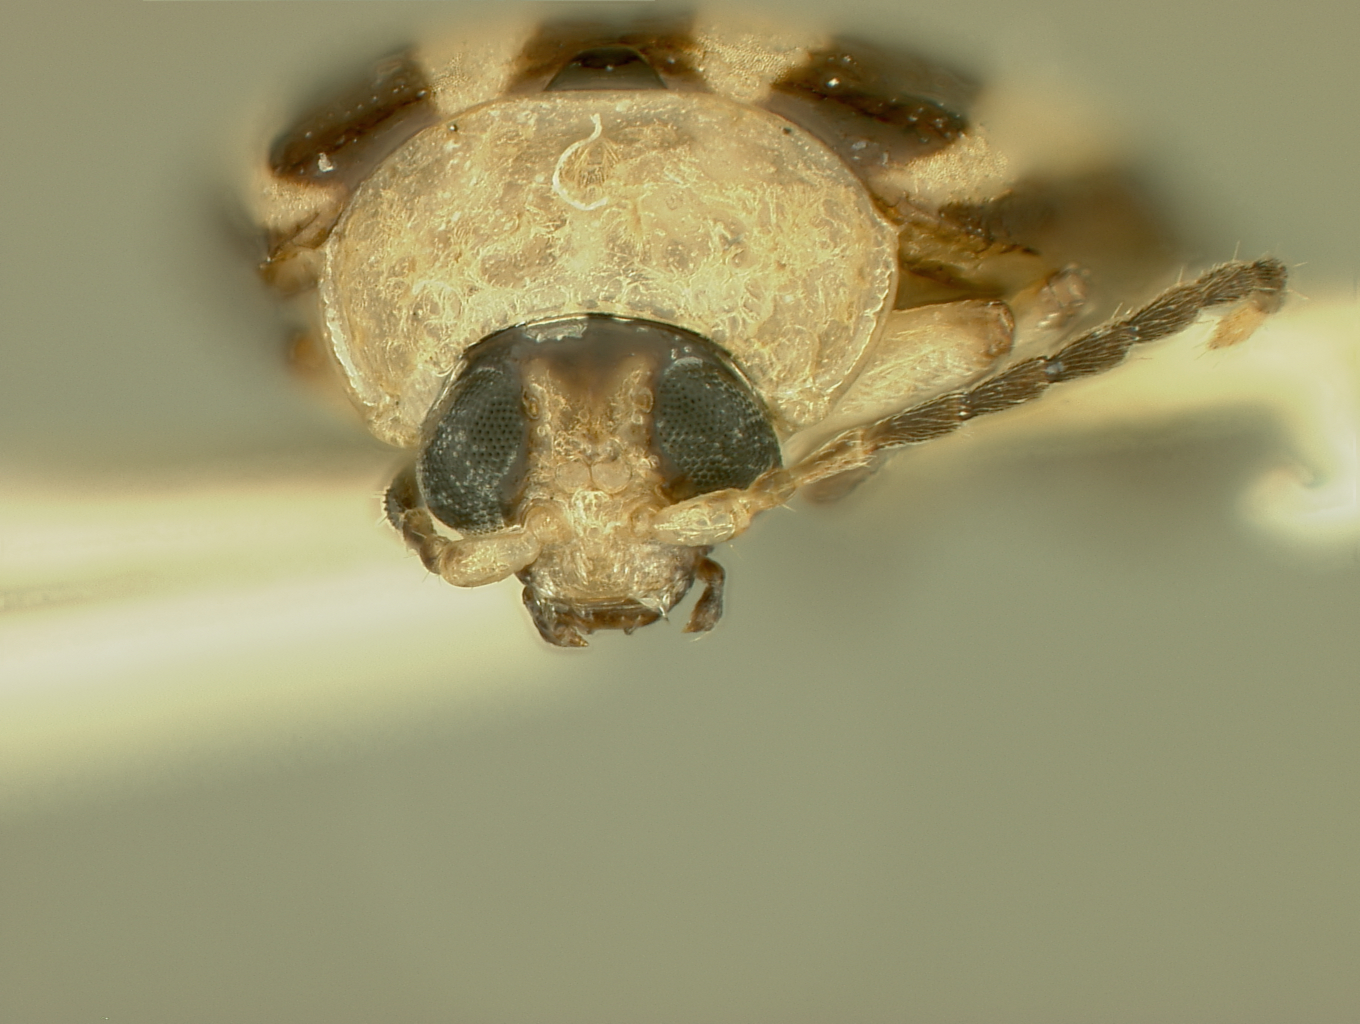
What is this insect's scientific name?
Disonycha barberi
